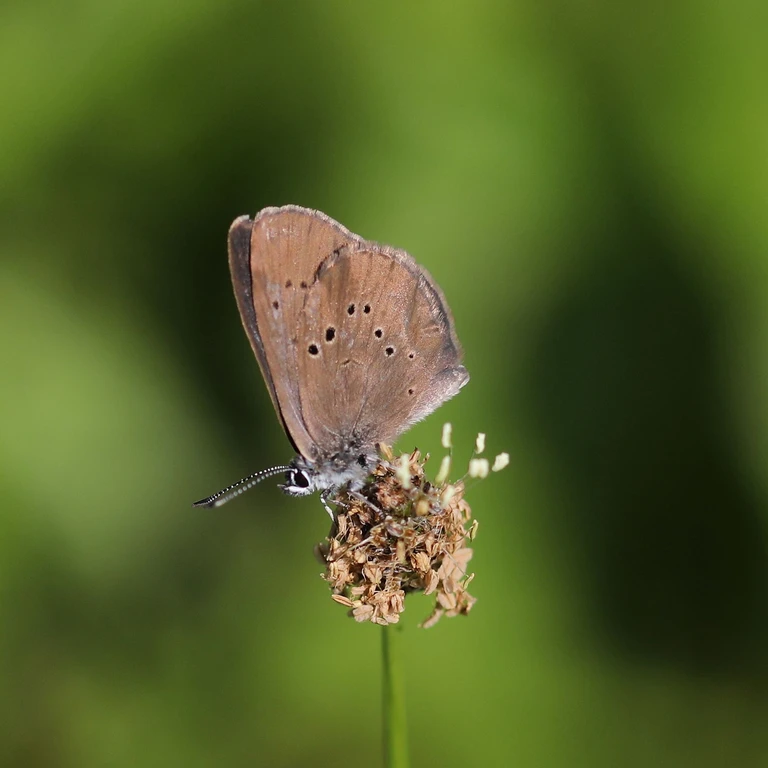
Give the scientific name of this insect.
Phengaris nausithous (also Maculinea nausithous)
